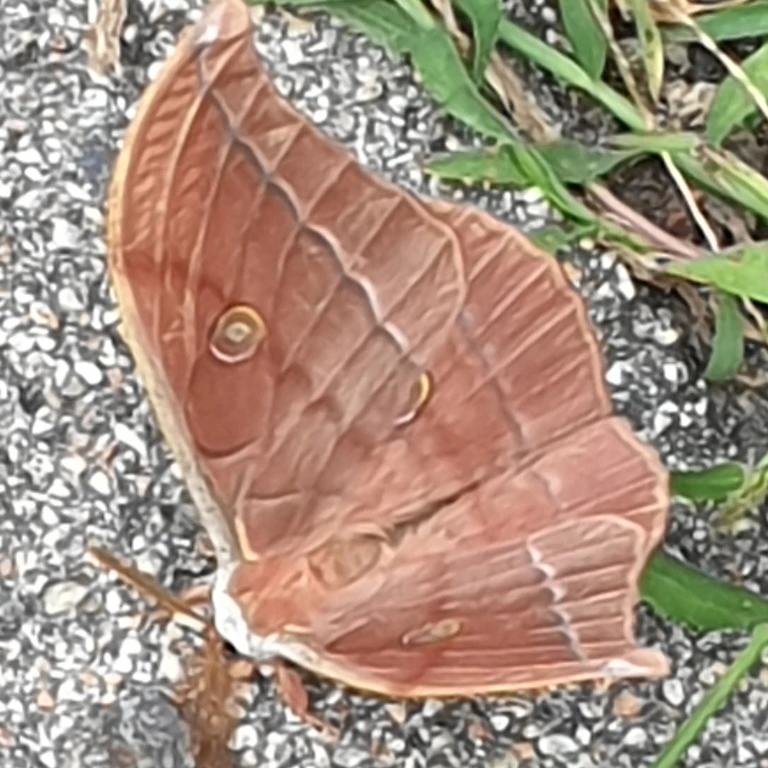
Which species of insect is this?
Antheraea yamamai
